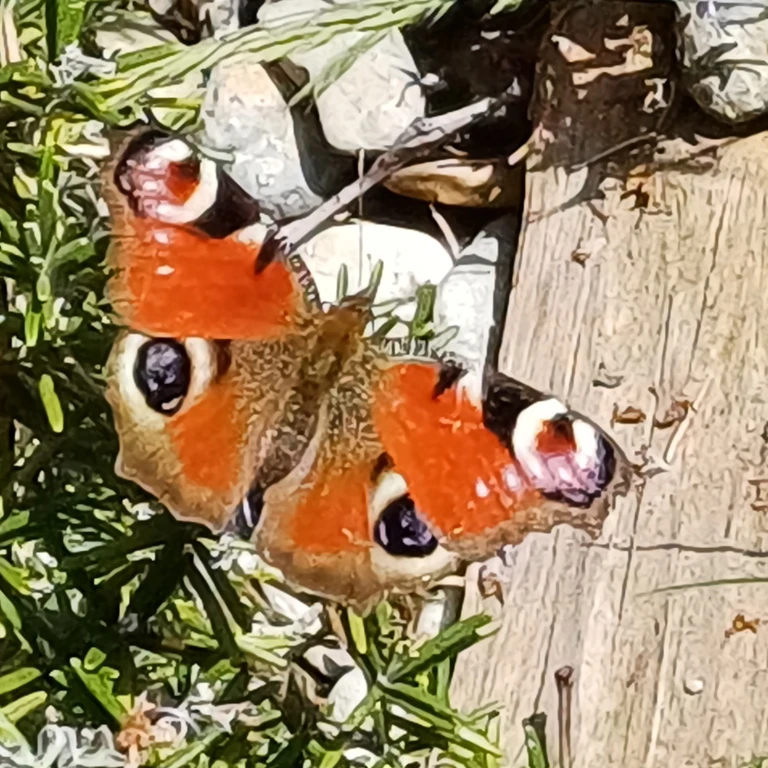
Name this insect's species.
Aglais io
